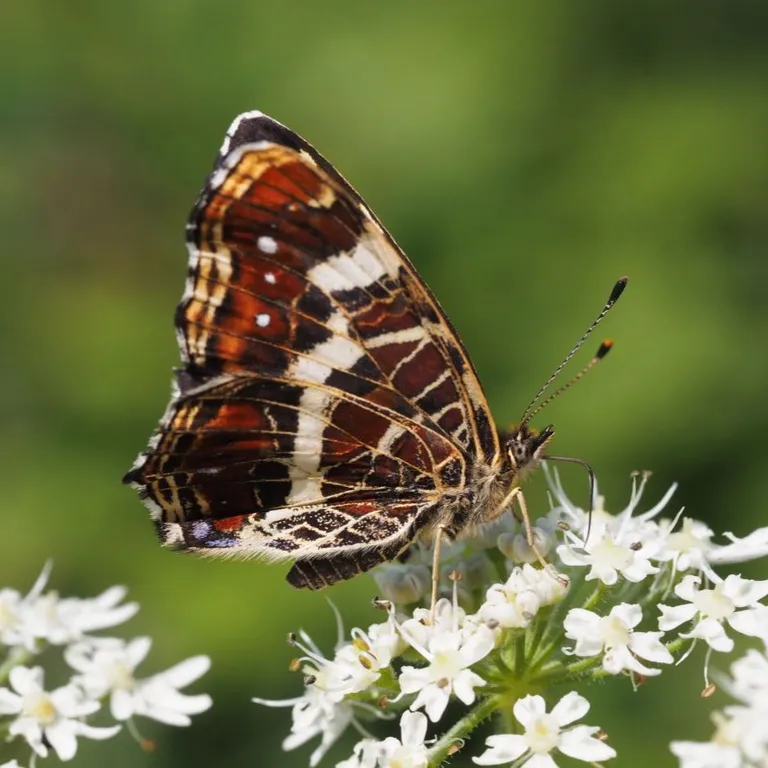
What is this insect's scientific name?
Araschnia levana
